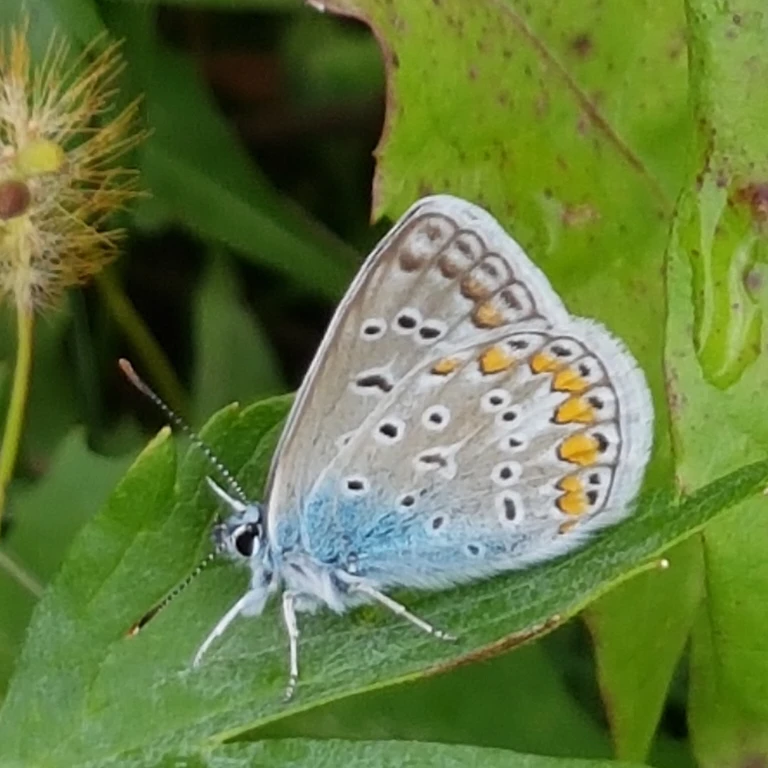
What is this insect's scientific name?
Polyommatus icarus
